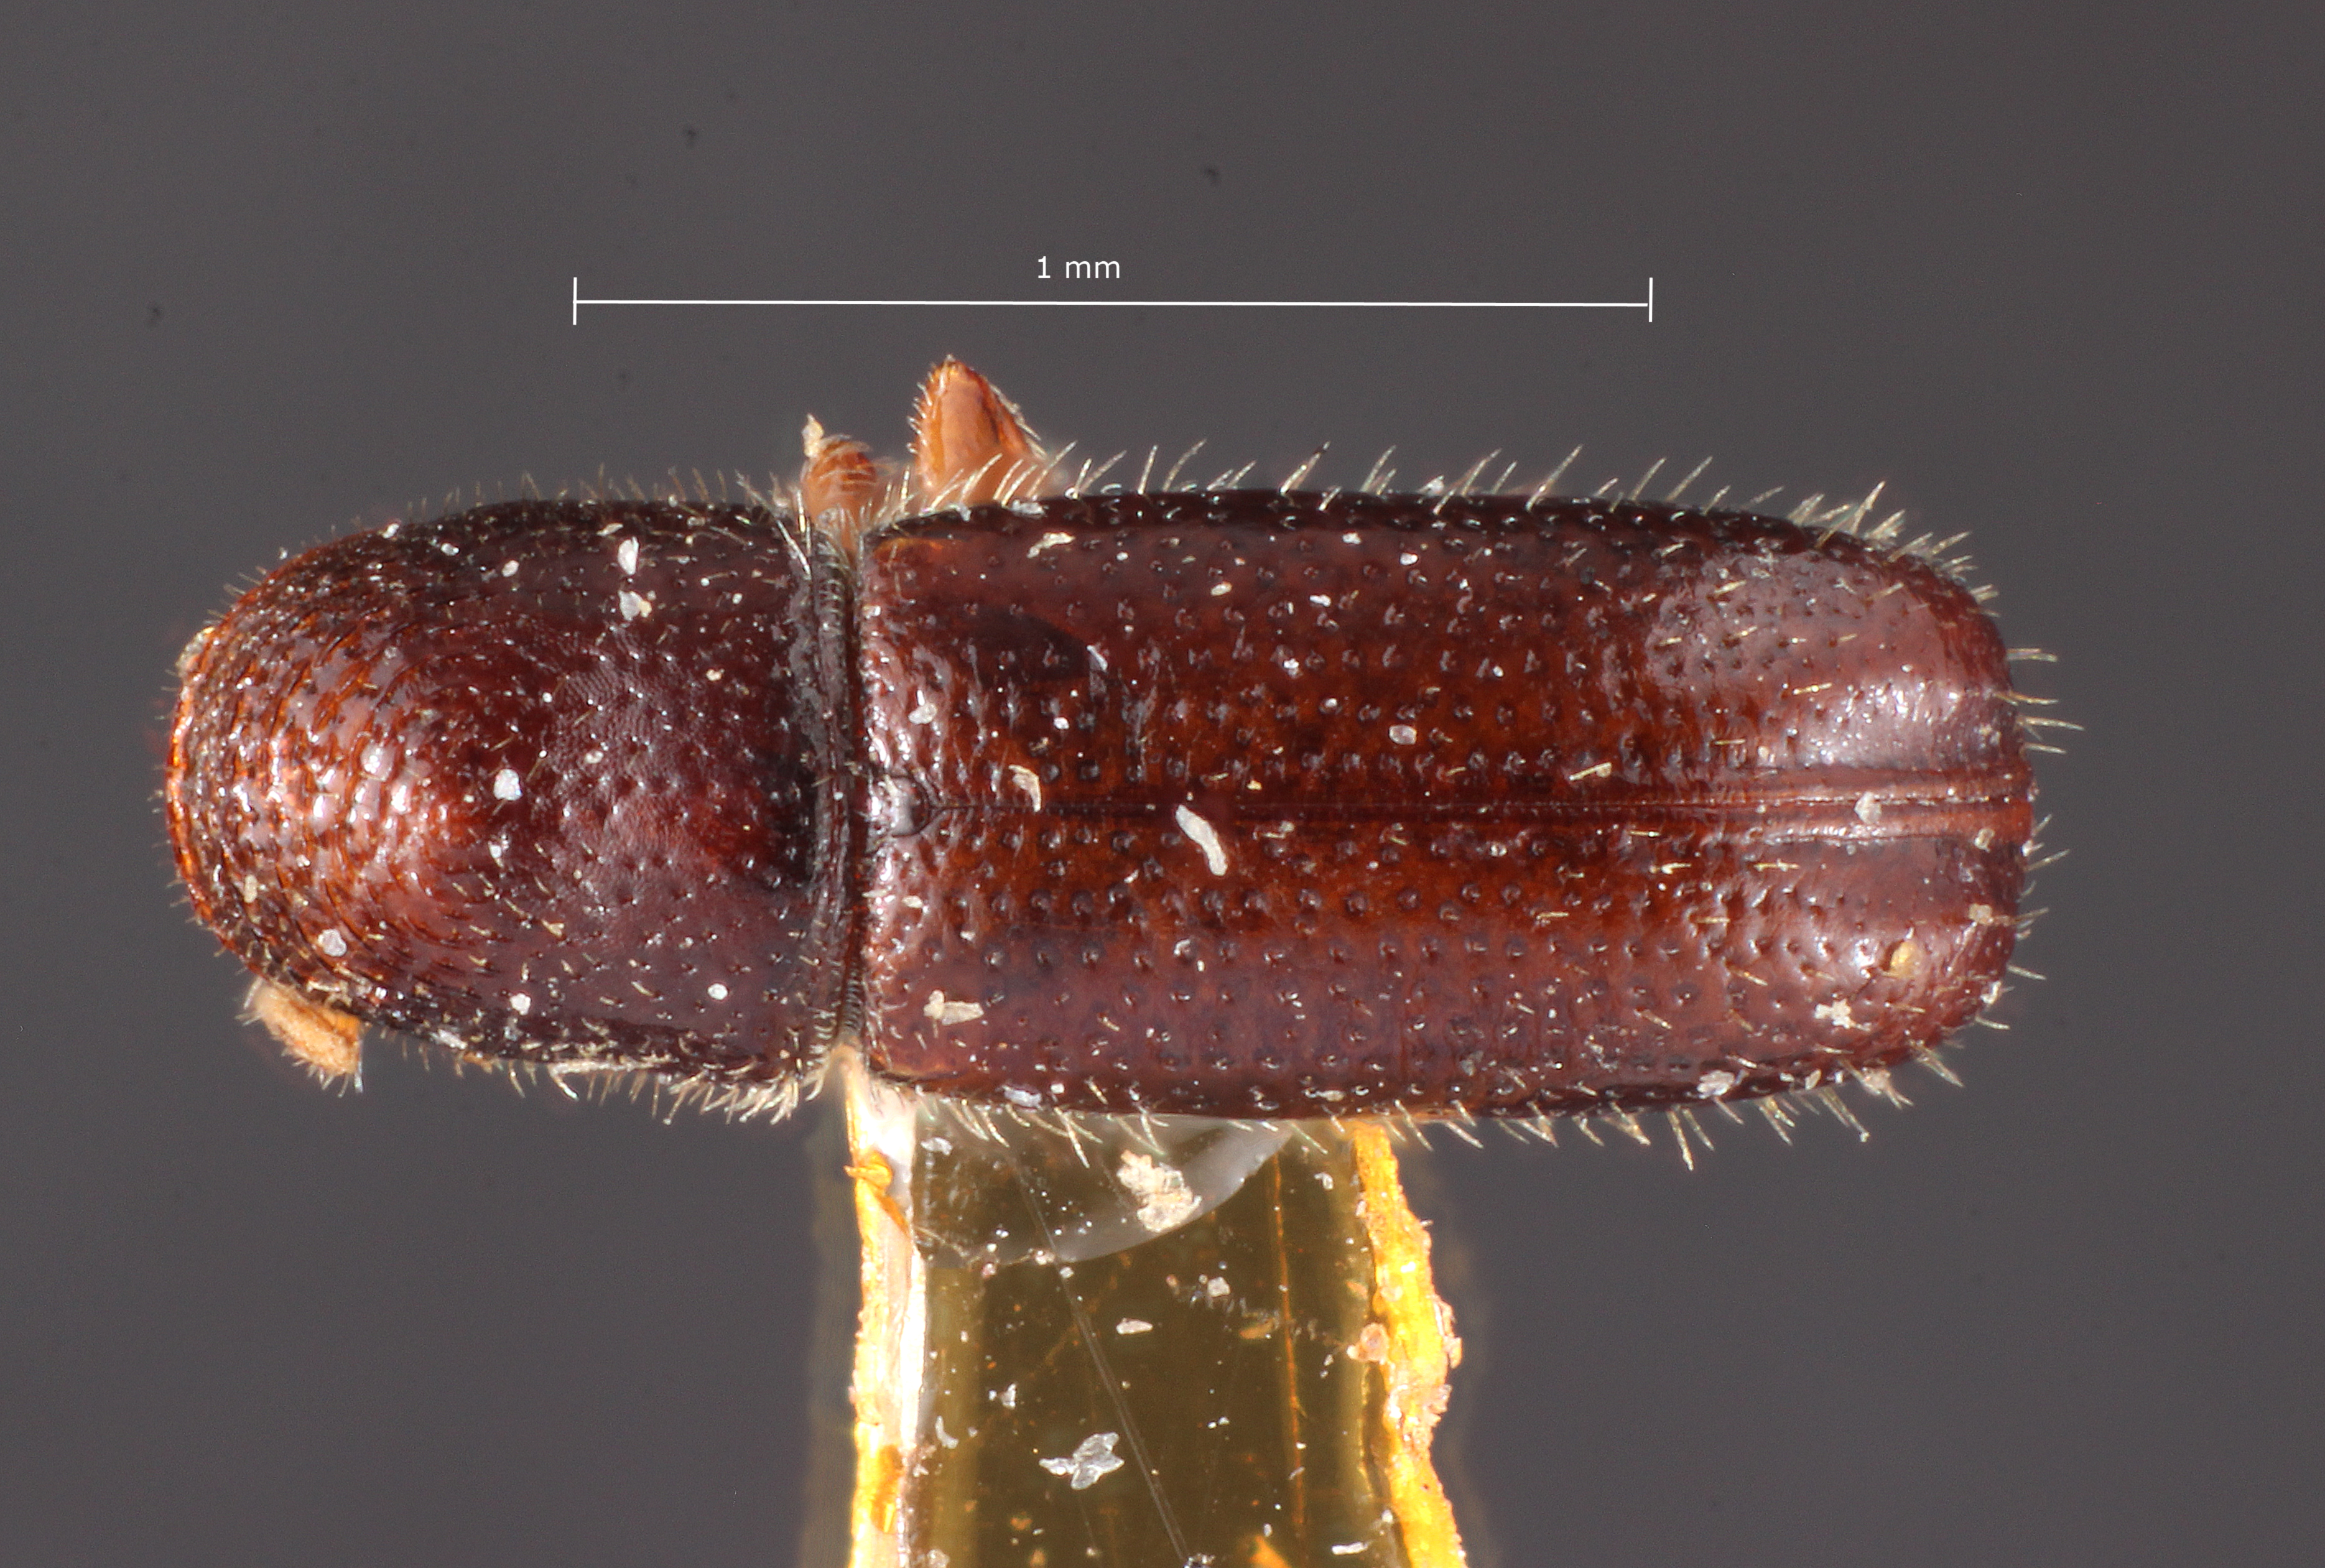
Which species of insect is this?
Pityophthorus balsameus
